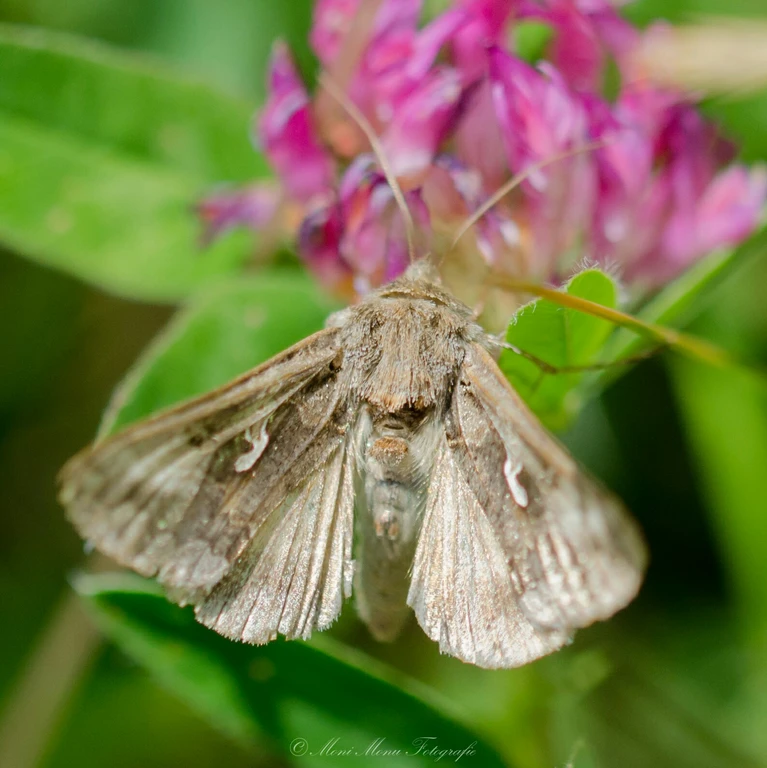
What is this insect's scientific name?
Autographa gamma
